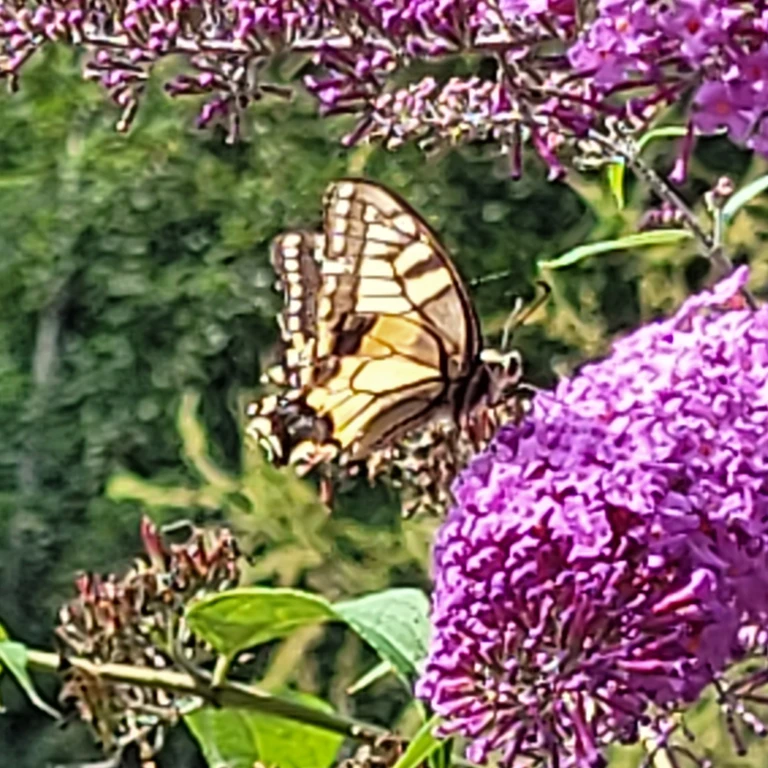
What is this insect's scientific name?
Papilio machaon
